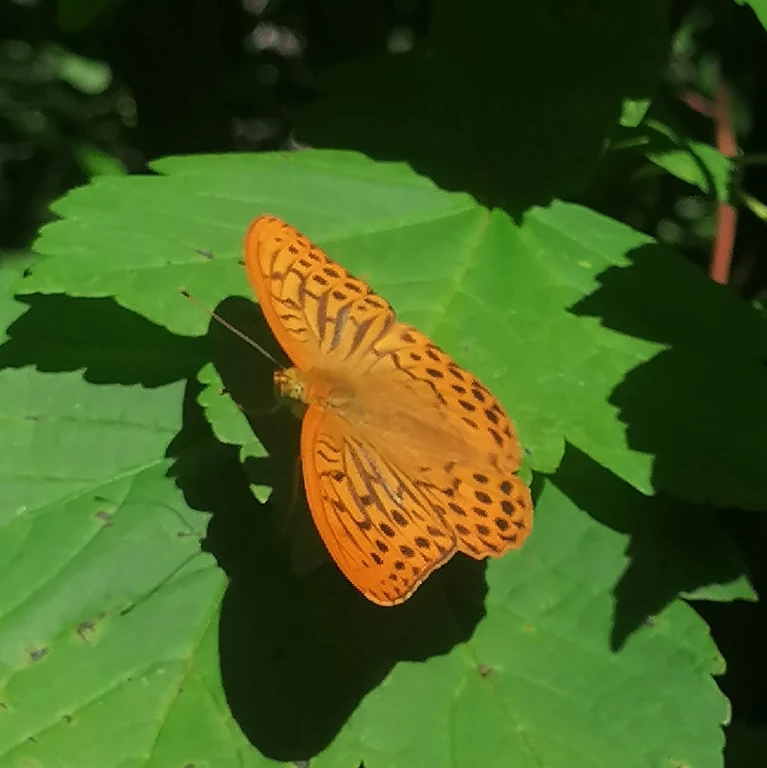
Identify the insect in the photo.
Argynnis paphia
